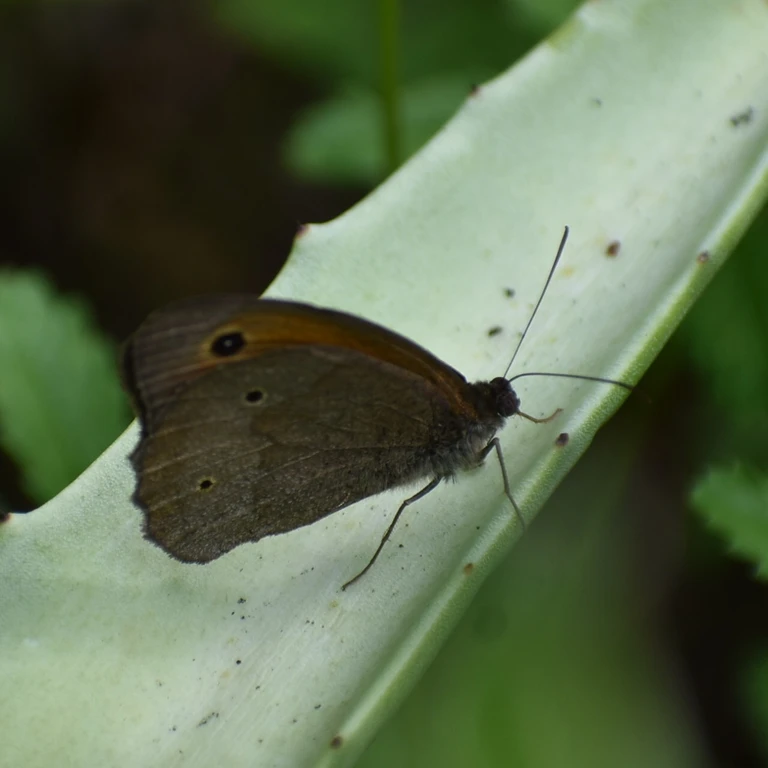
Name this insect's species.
Maniola jurtina
